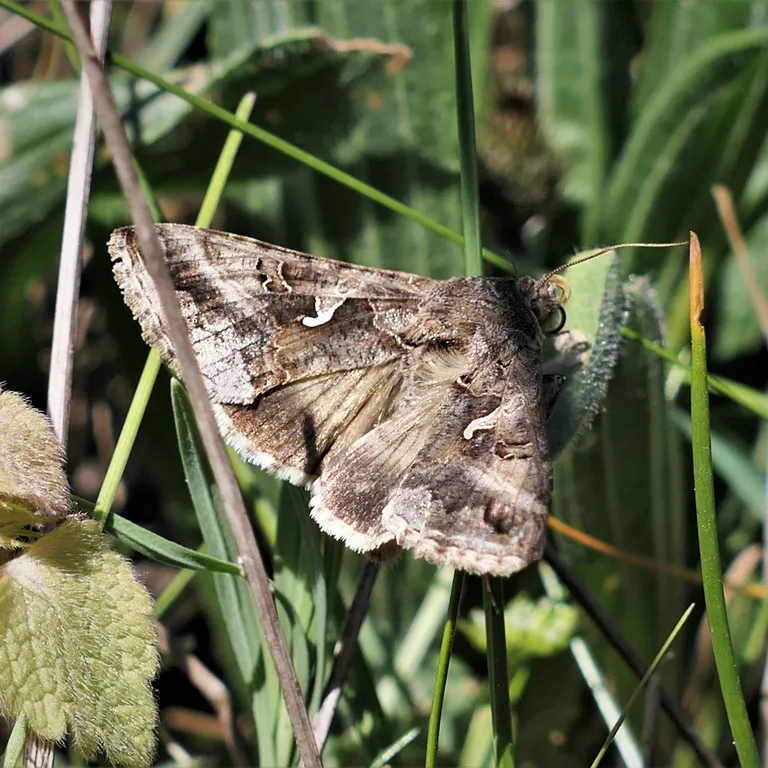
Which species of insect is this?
Autographa gamma
